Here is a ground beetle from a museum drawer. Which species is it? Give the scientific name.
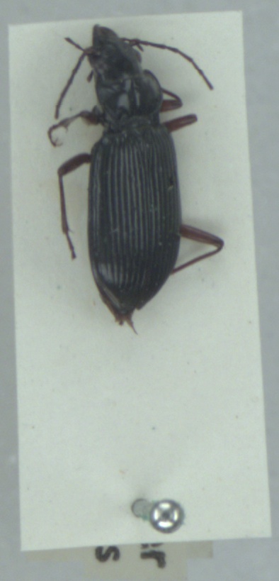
Nebria rufescens
